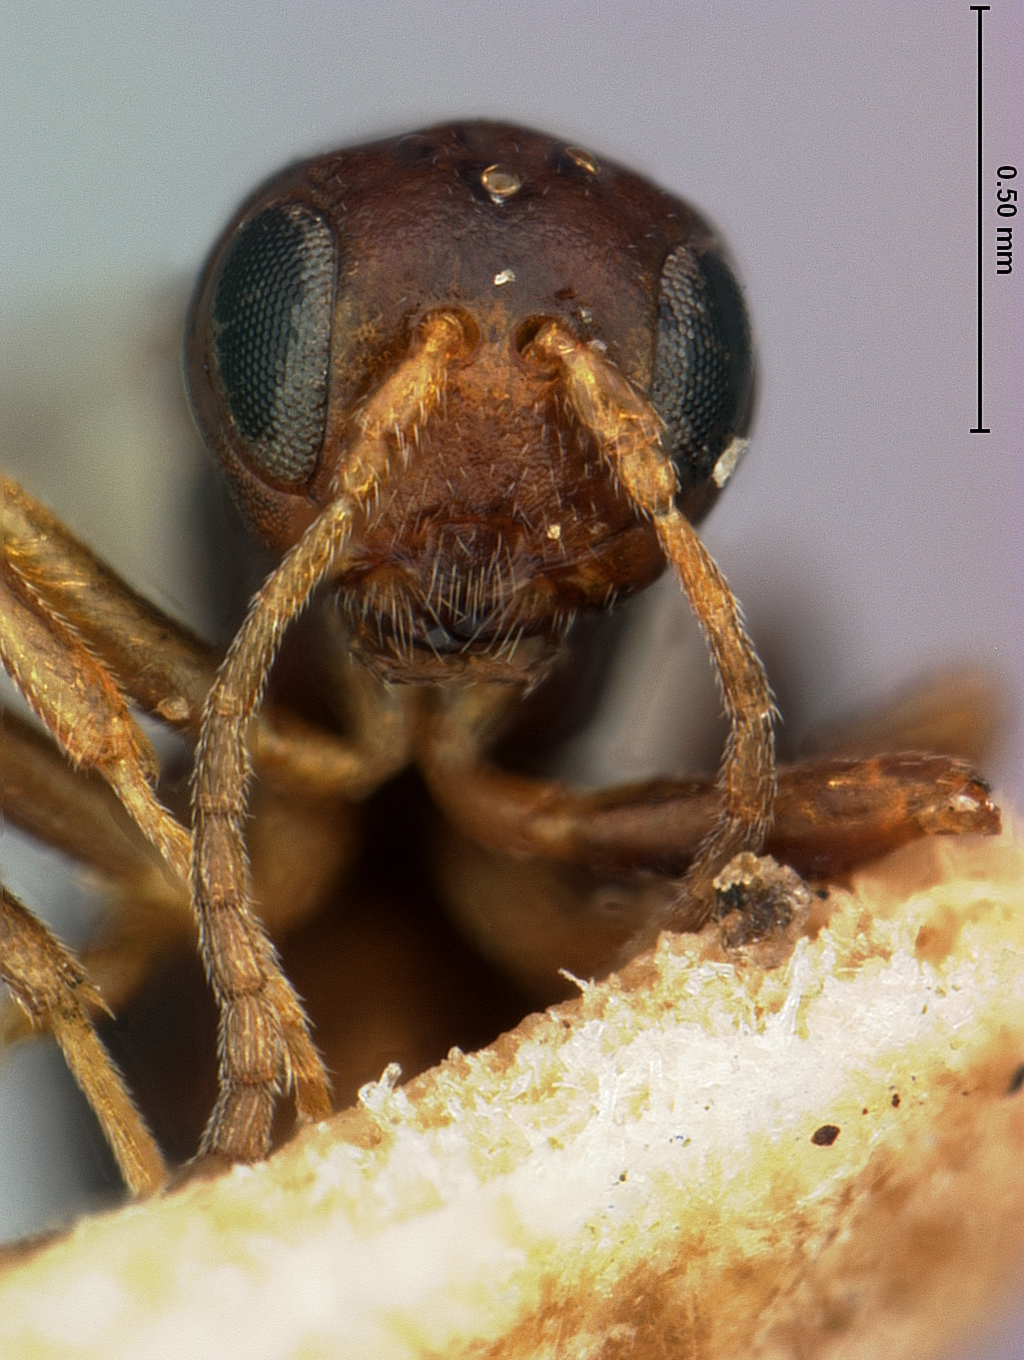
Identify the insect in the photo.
Compsodryoxenus tenuis
